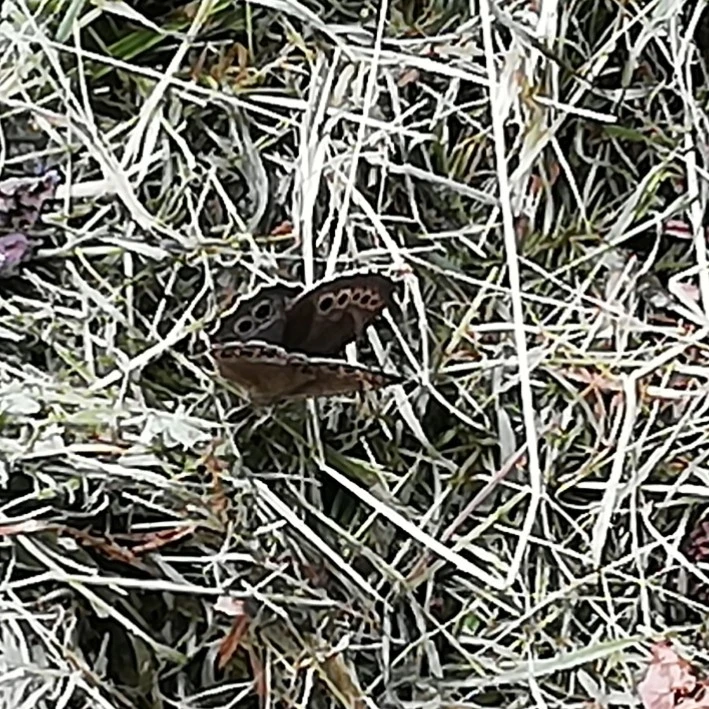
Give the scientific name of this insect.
Lopinga achine (also Pararge achine)
